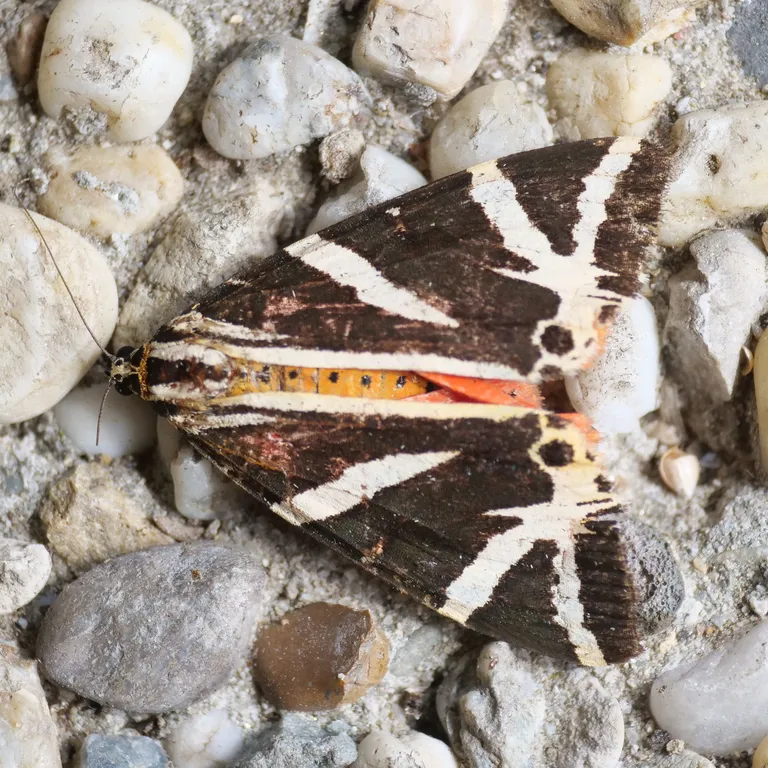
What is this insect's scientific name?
Euplagia quadripunctaria
